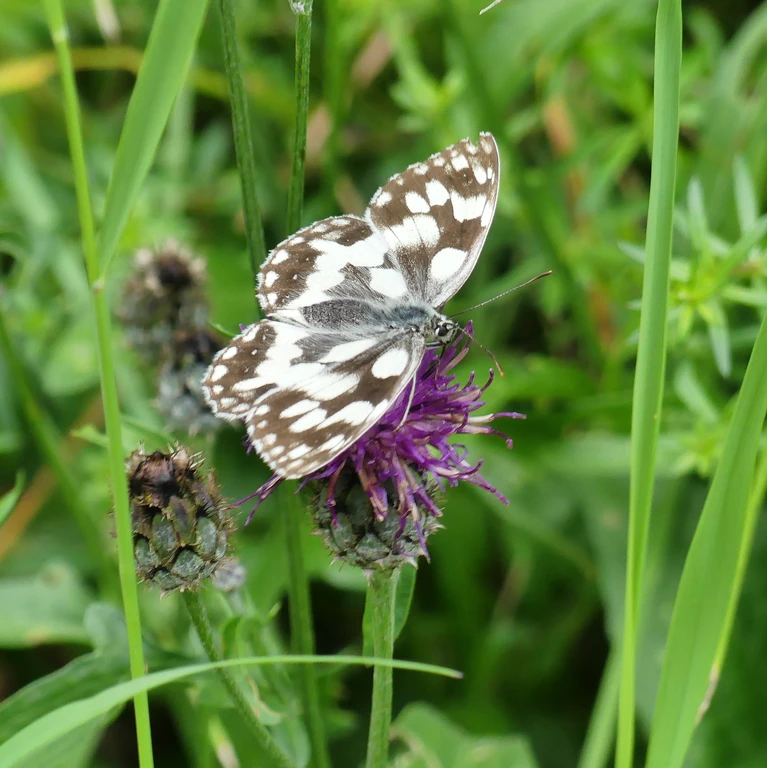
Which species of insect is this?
Melanargia galathea
